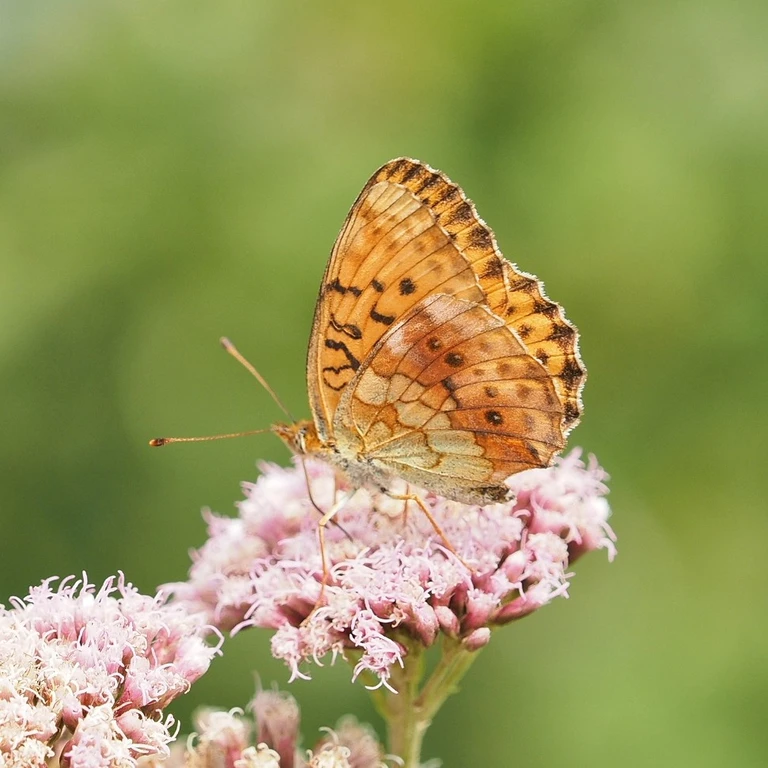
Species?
Brenthis daphne
